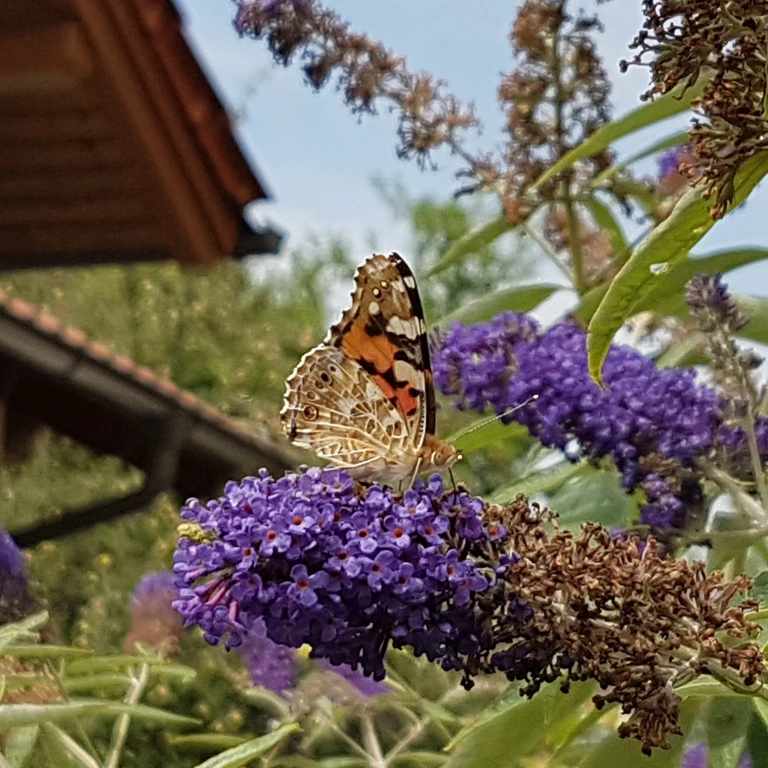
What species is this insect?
Vanessa cardui
